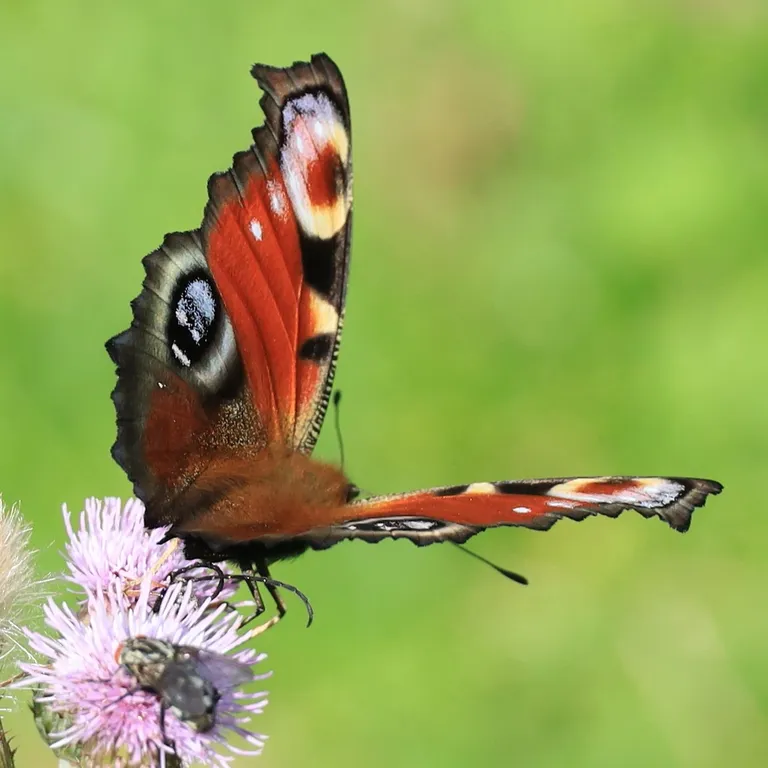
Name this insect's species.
Aglais io
